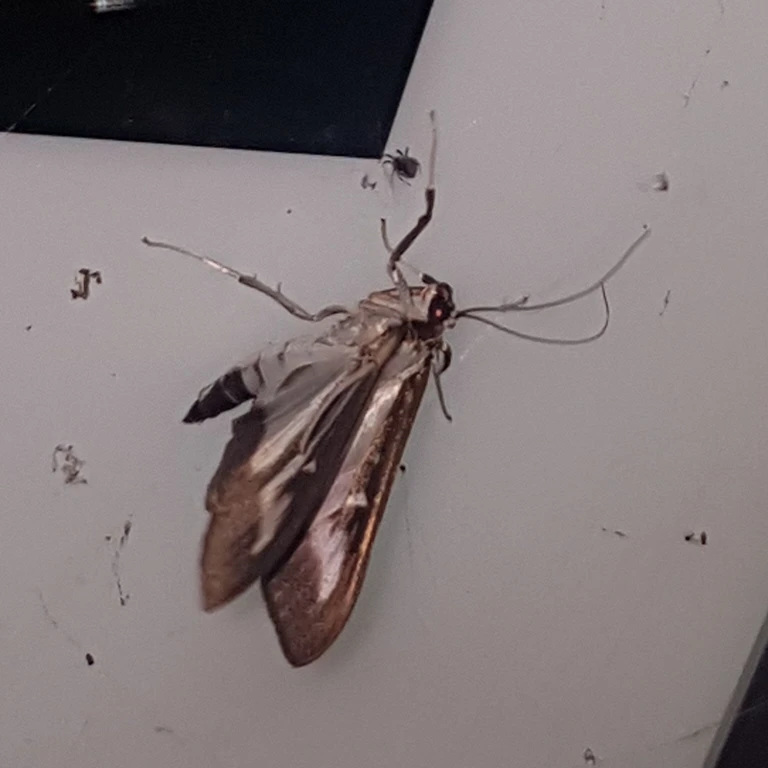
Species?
Cydalima perspectalis
